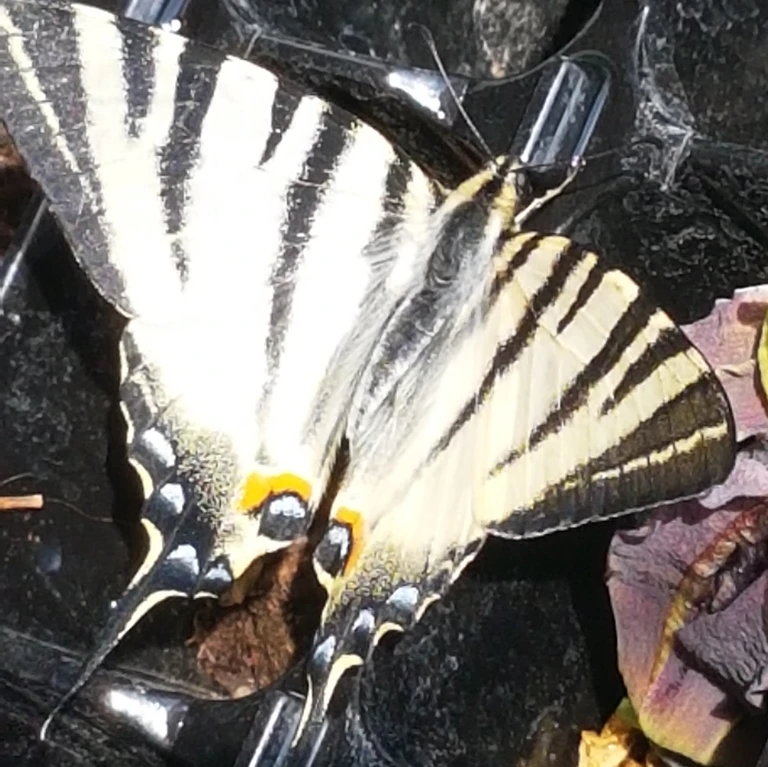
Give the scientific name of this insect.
Iphiclides podalirius
